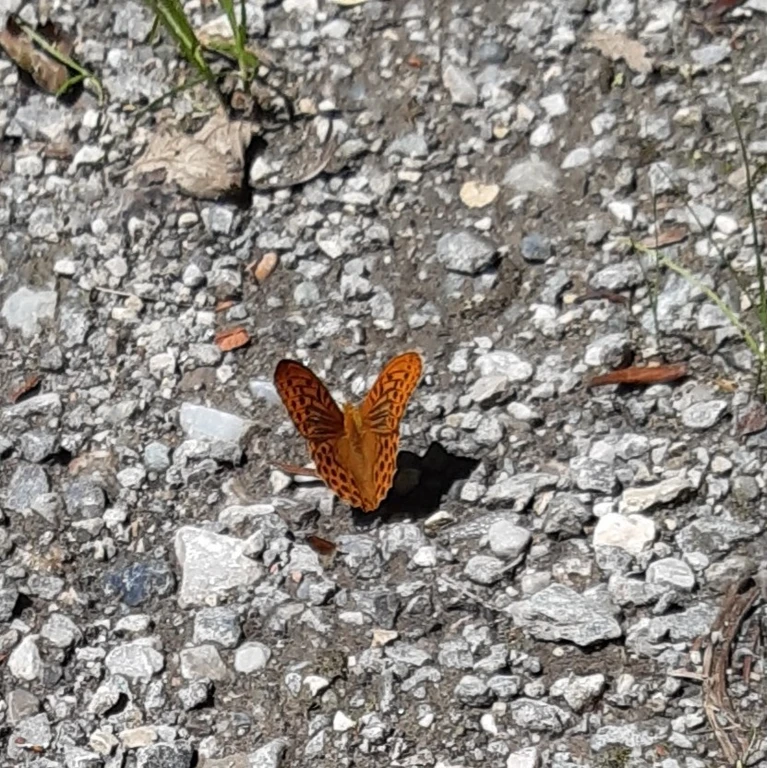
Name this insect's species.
Argynnis paphia
